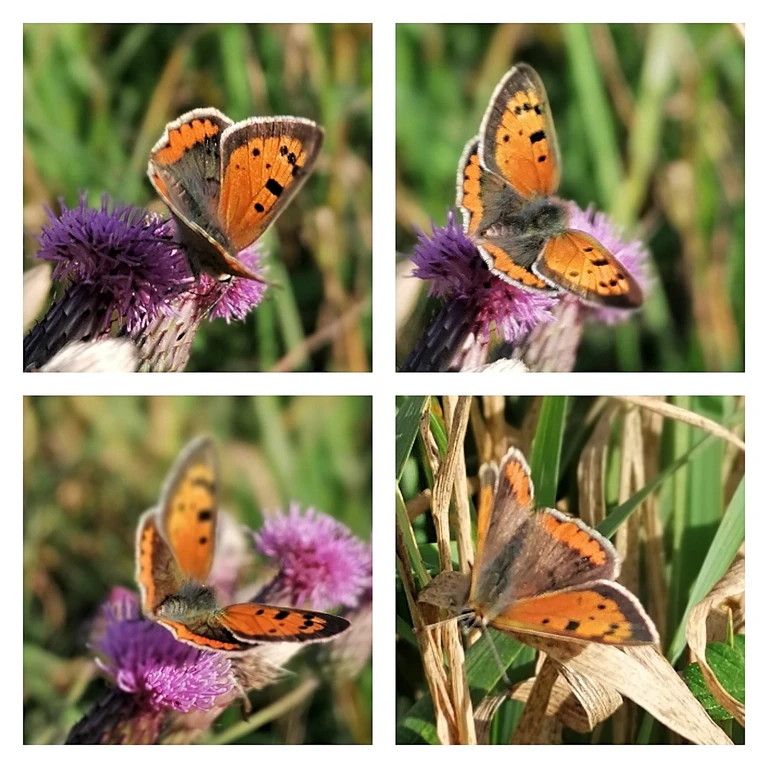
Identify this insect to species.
Lycaena phlaeas
